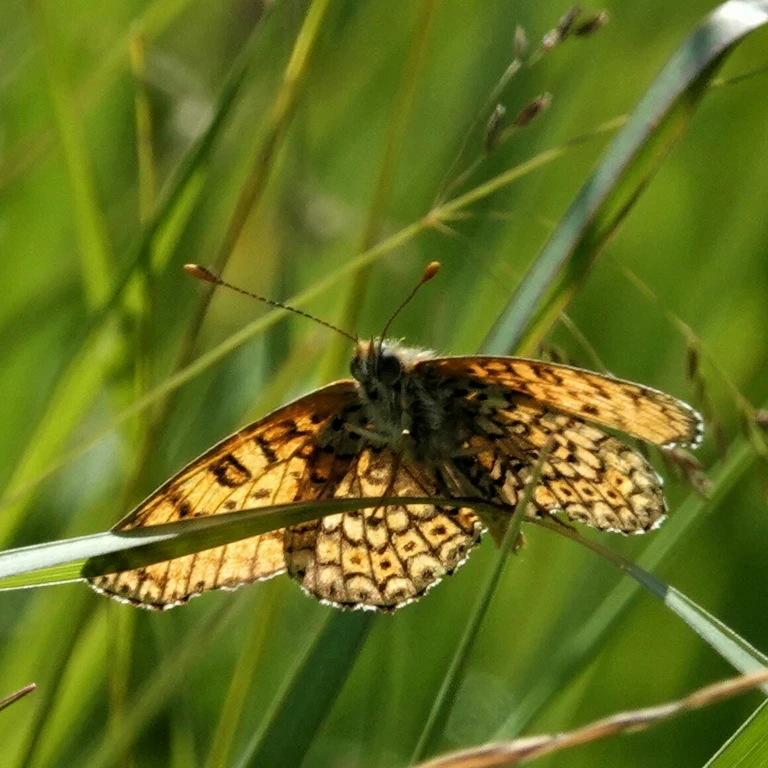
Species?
Melitaea cinxia
